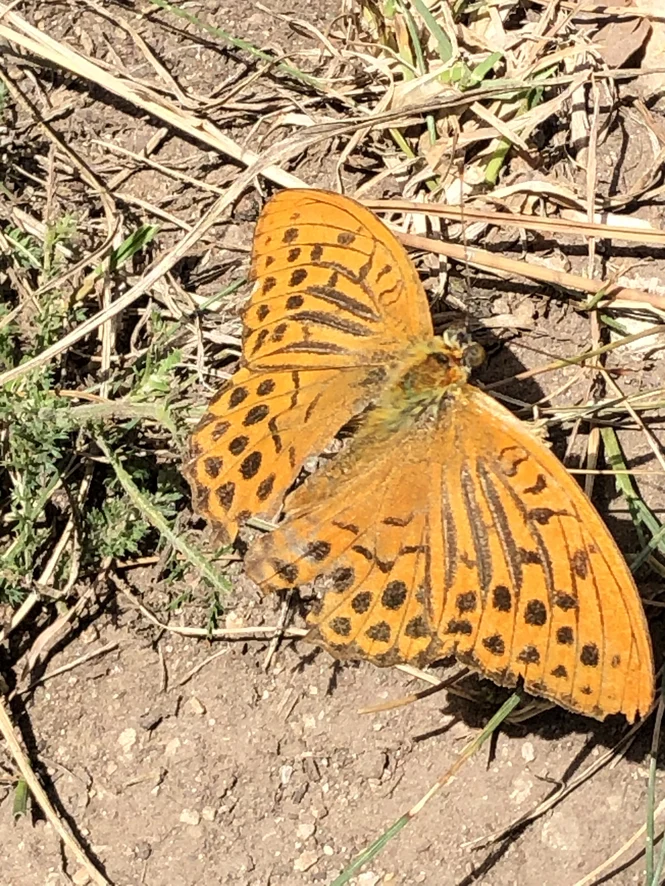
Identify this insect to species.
Argynnis paphia
